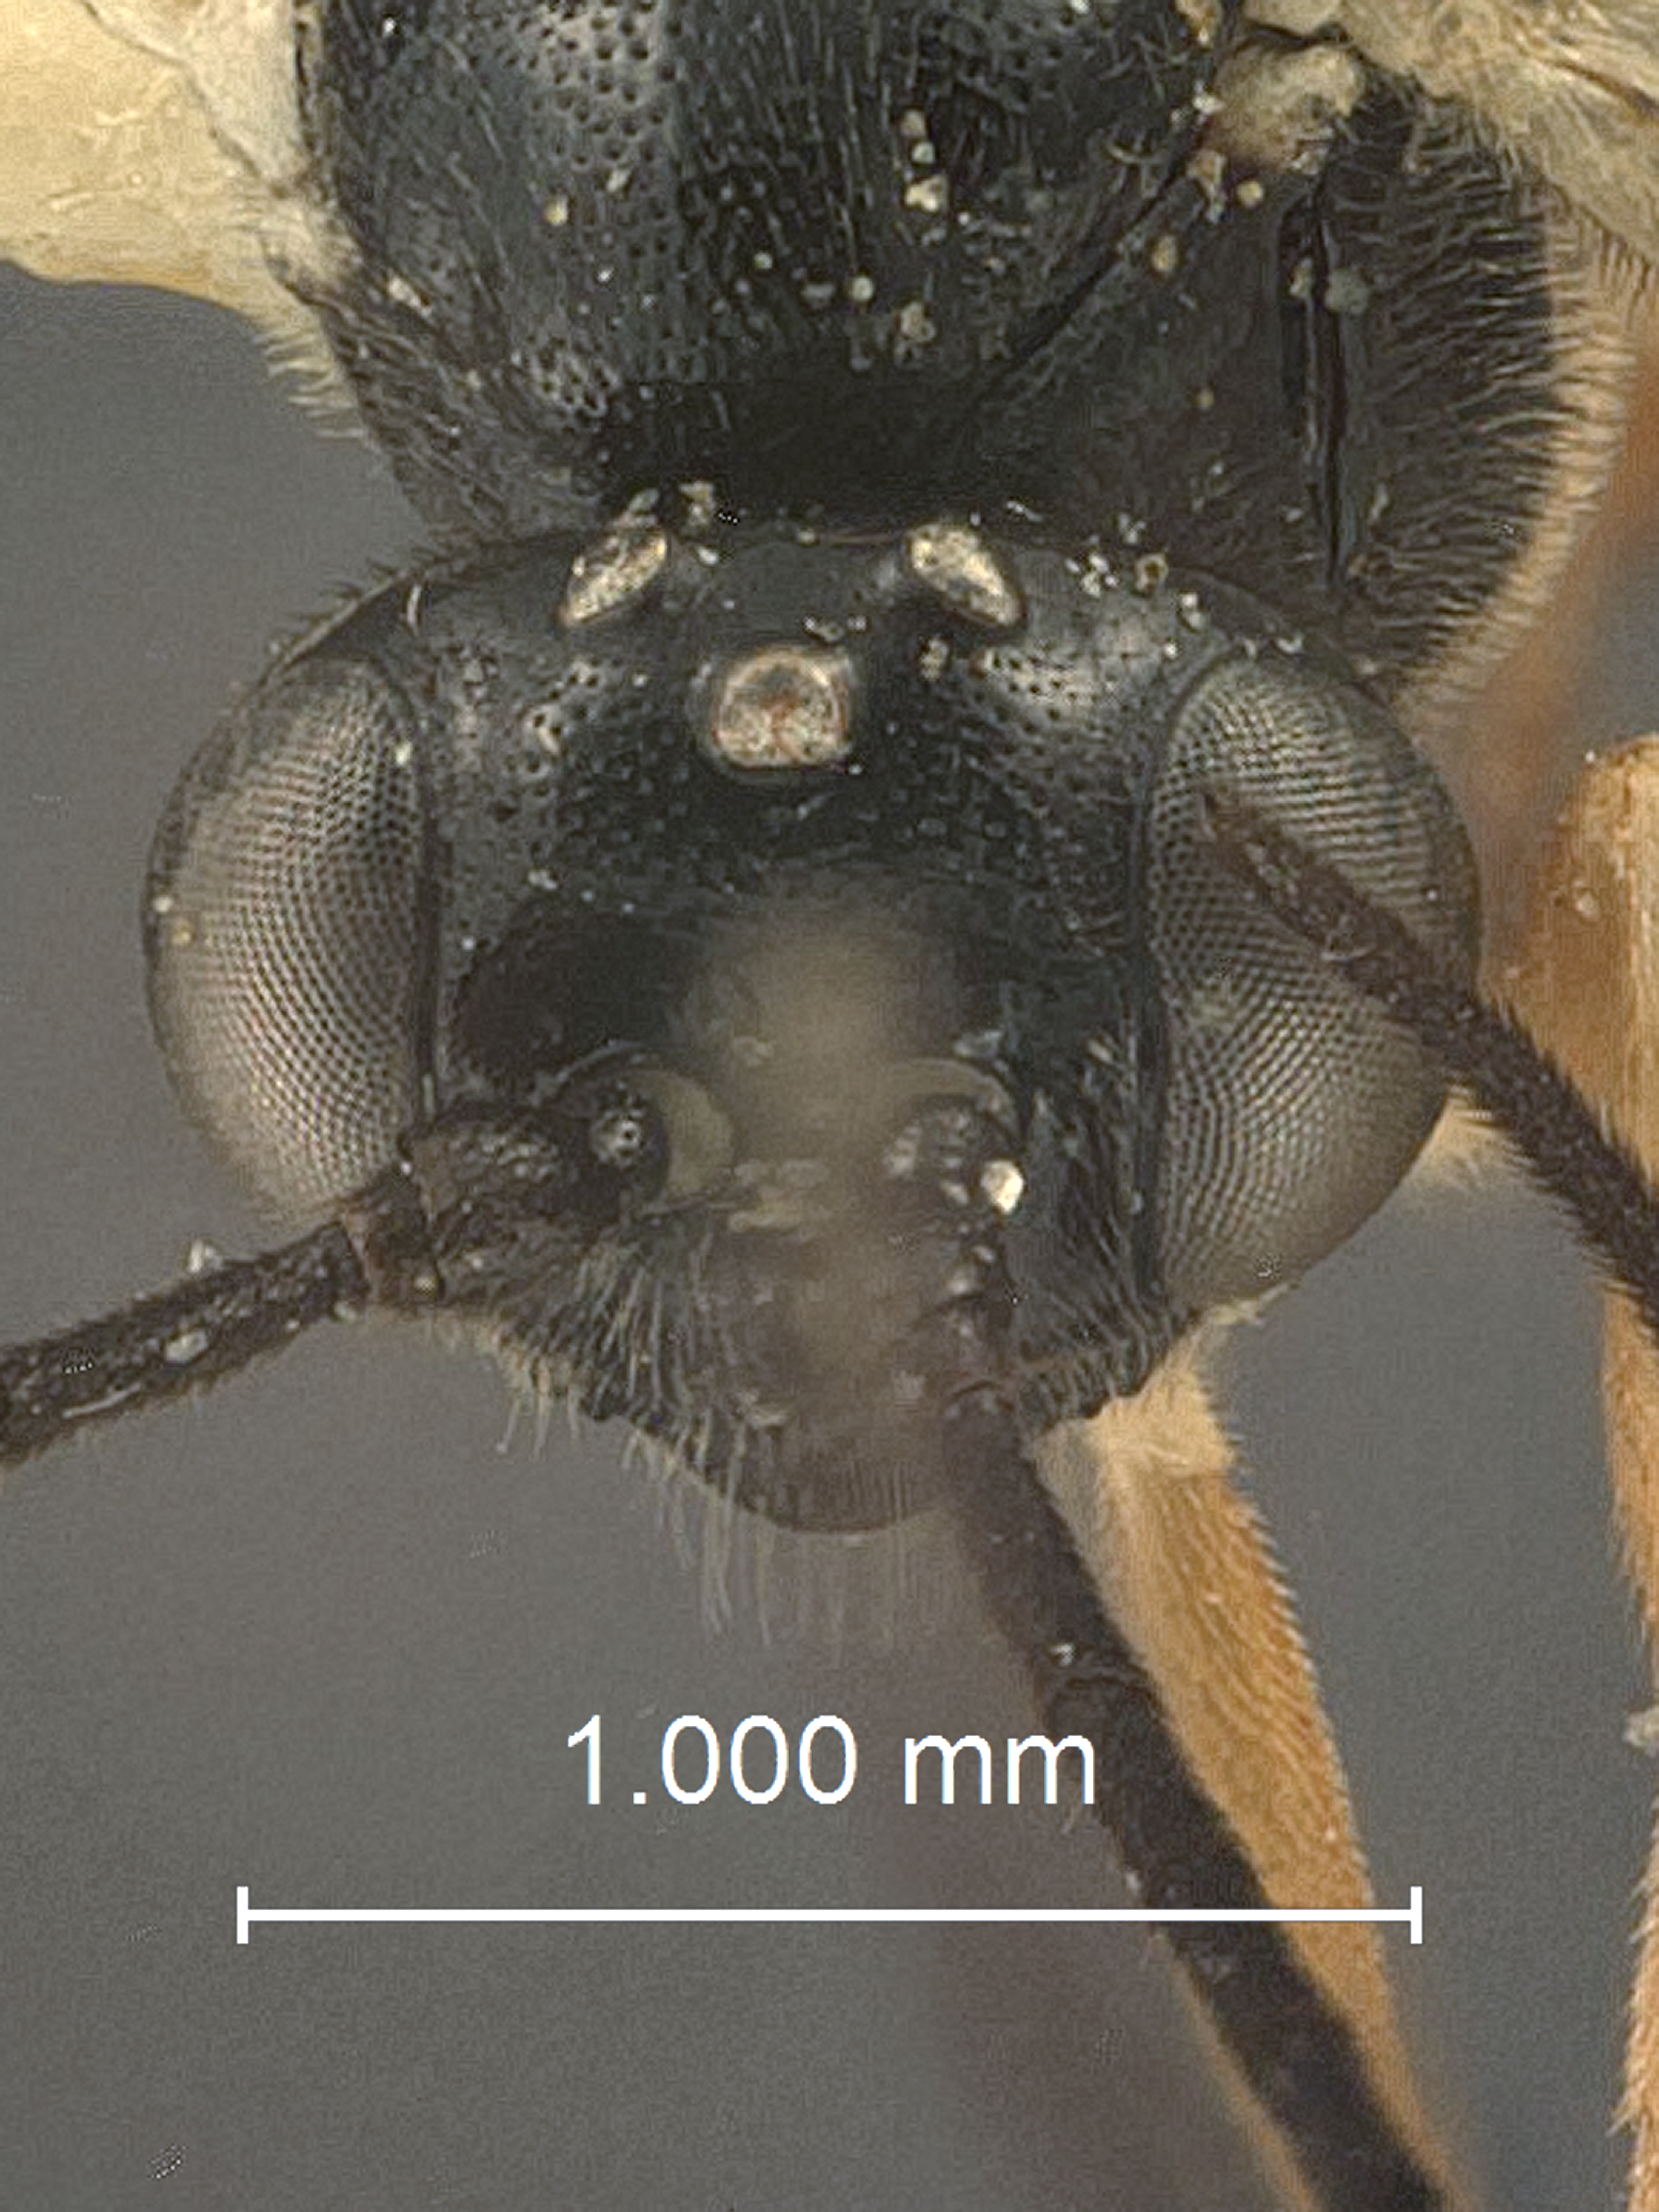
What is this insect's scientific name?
Glypta hondoana
